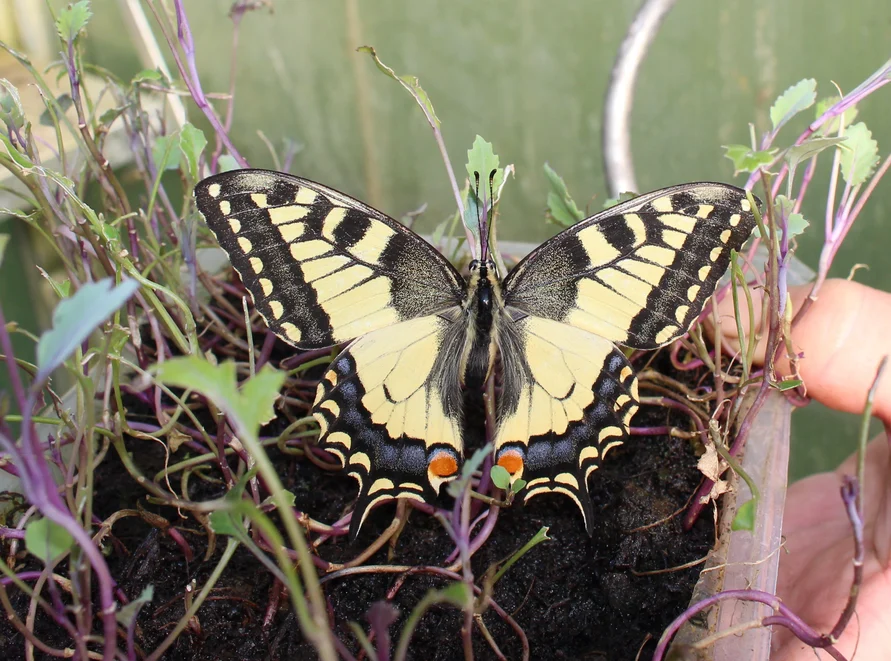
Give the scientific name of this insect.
Papilio machaon
